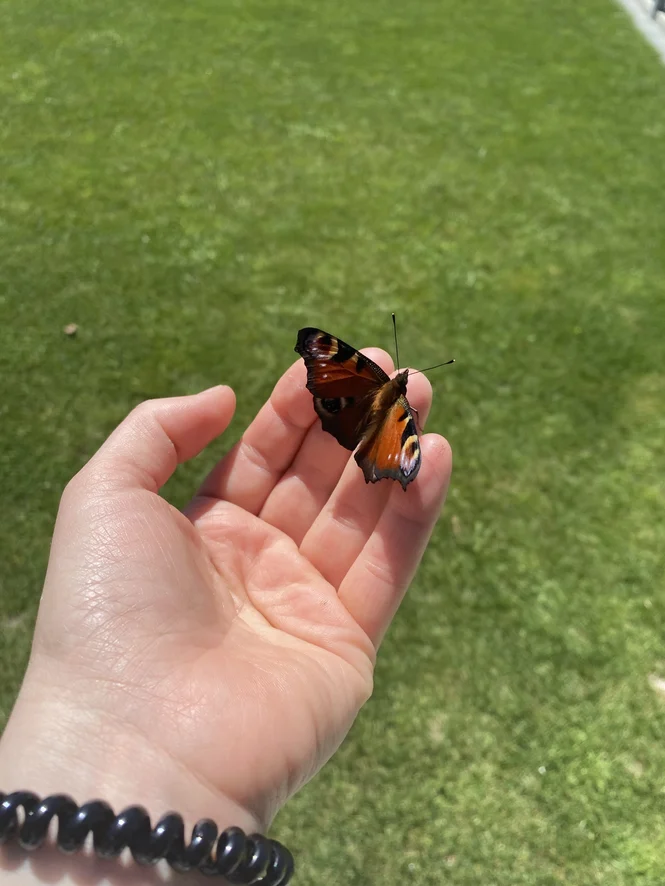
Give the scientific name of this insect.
Aglais io
